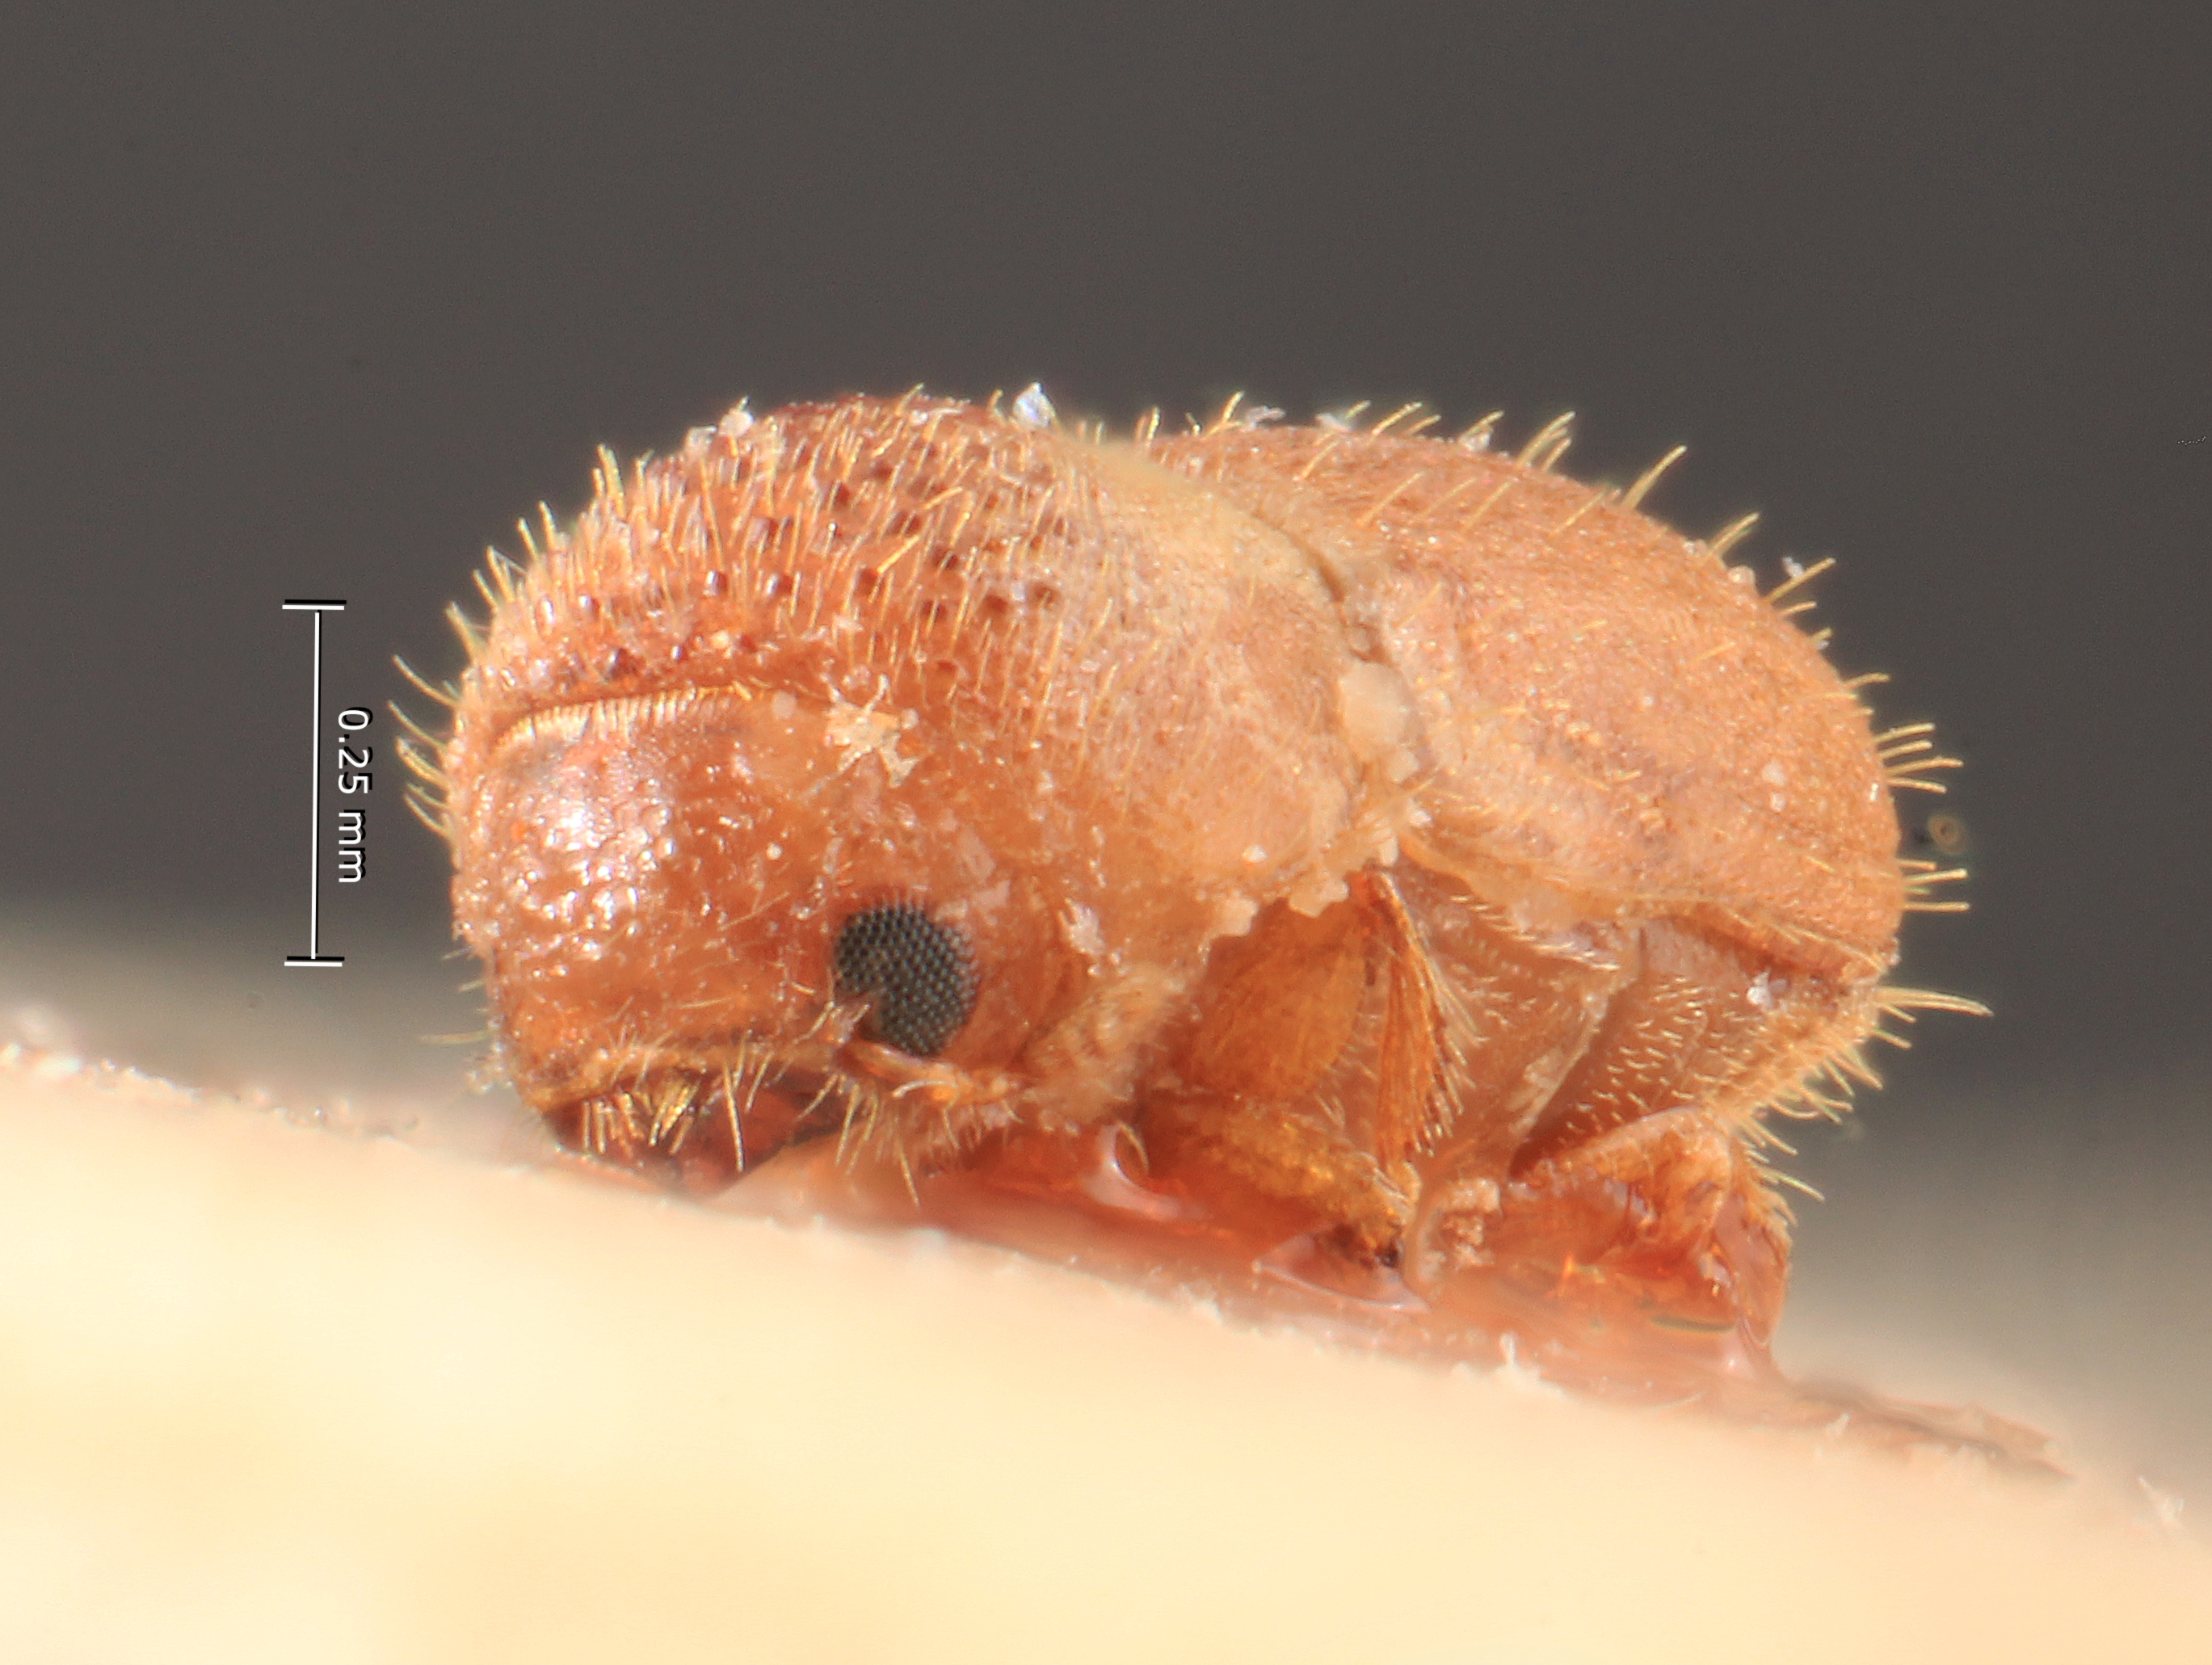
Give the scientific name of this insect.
Hypocryphalus mindoroensis
